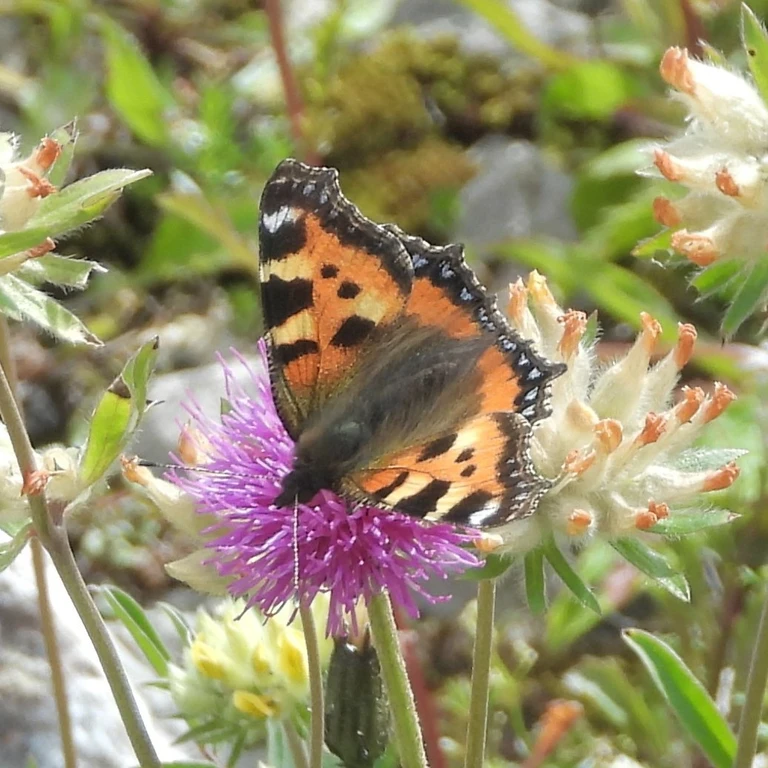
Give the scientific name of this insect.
Aglais urticae
